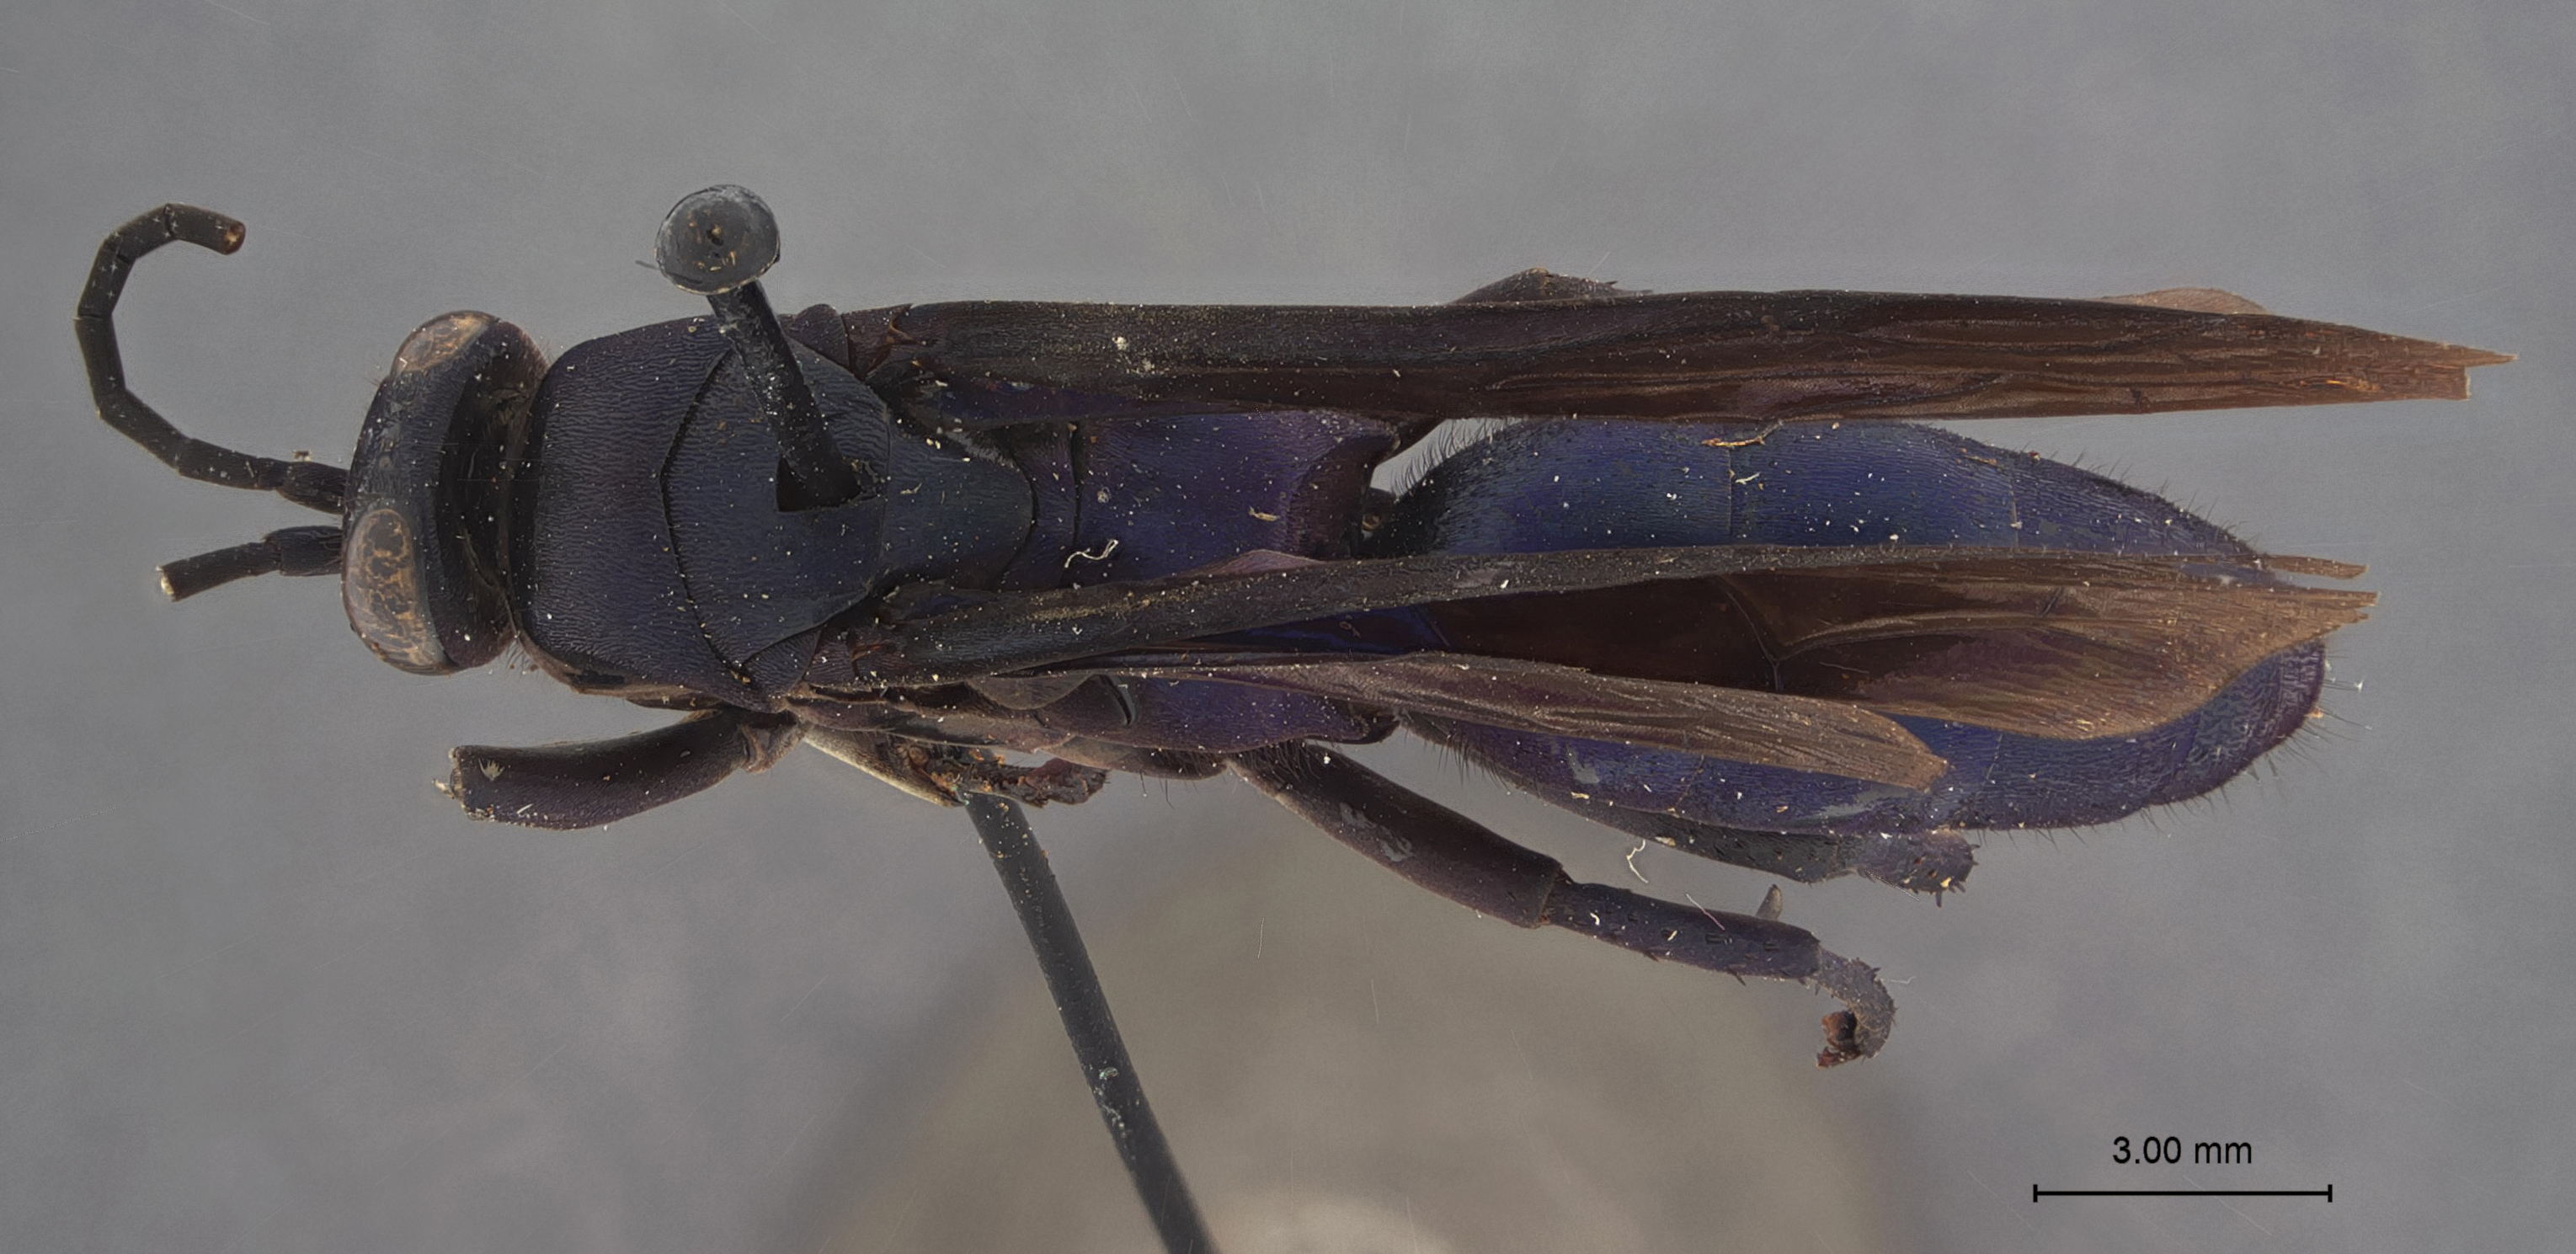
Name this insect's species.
Ferreola violacea
